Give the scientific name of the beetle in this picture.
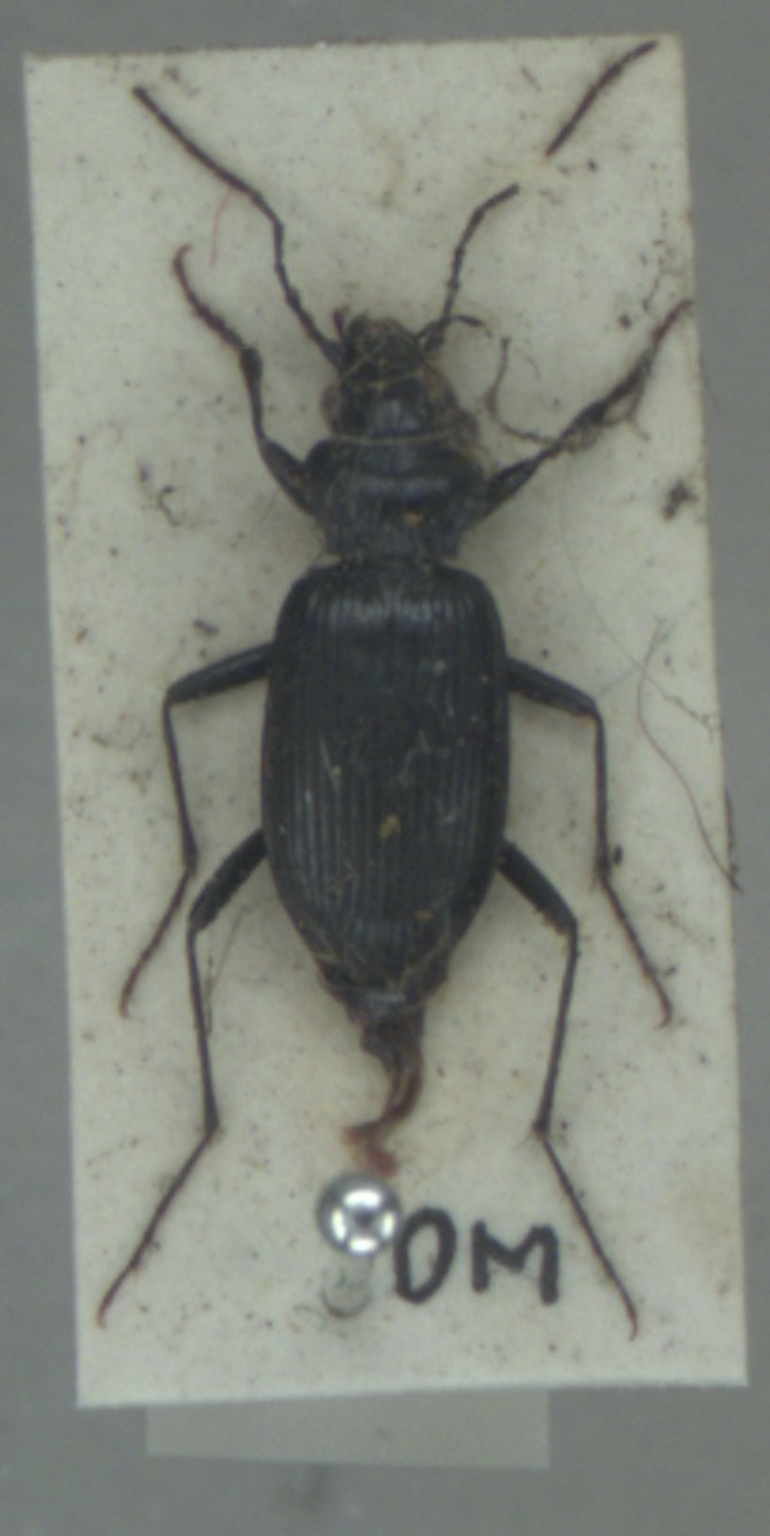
Nebria rufescens
